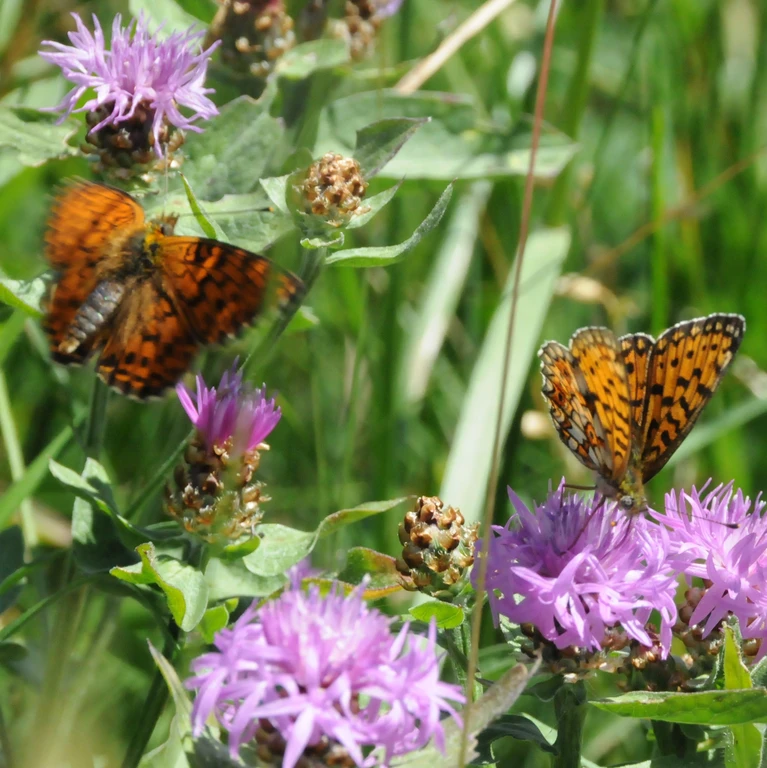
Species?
Boloria selene
